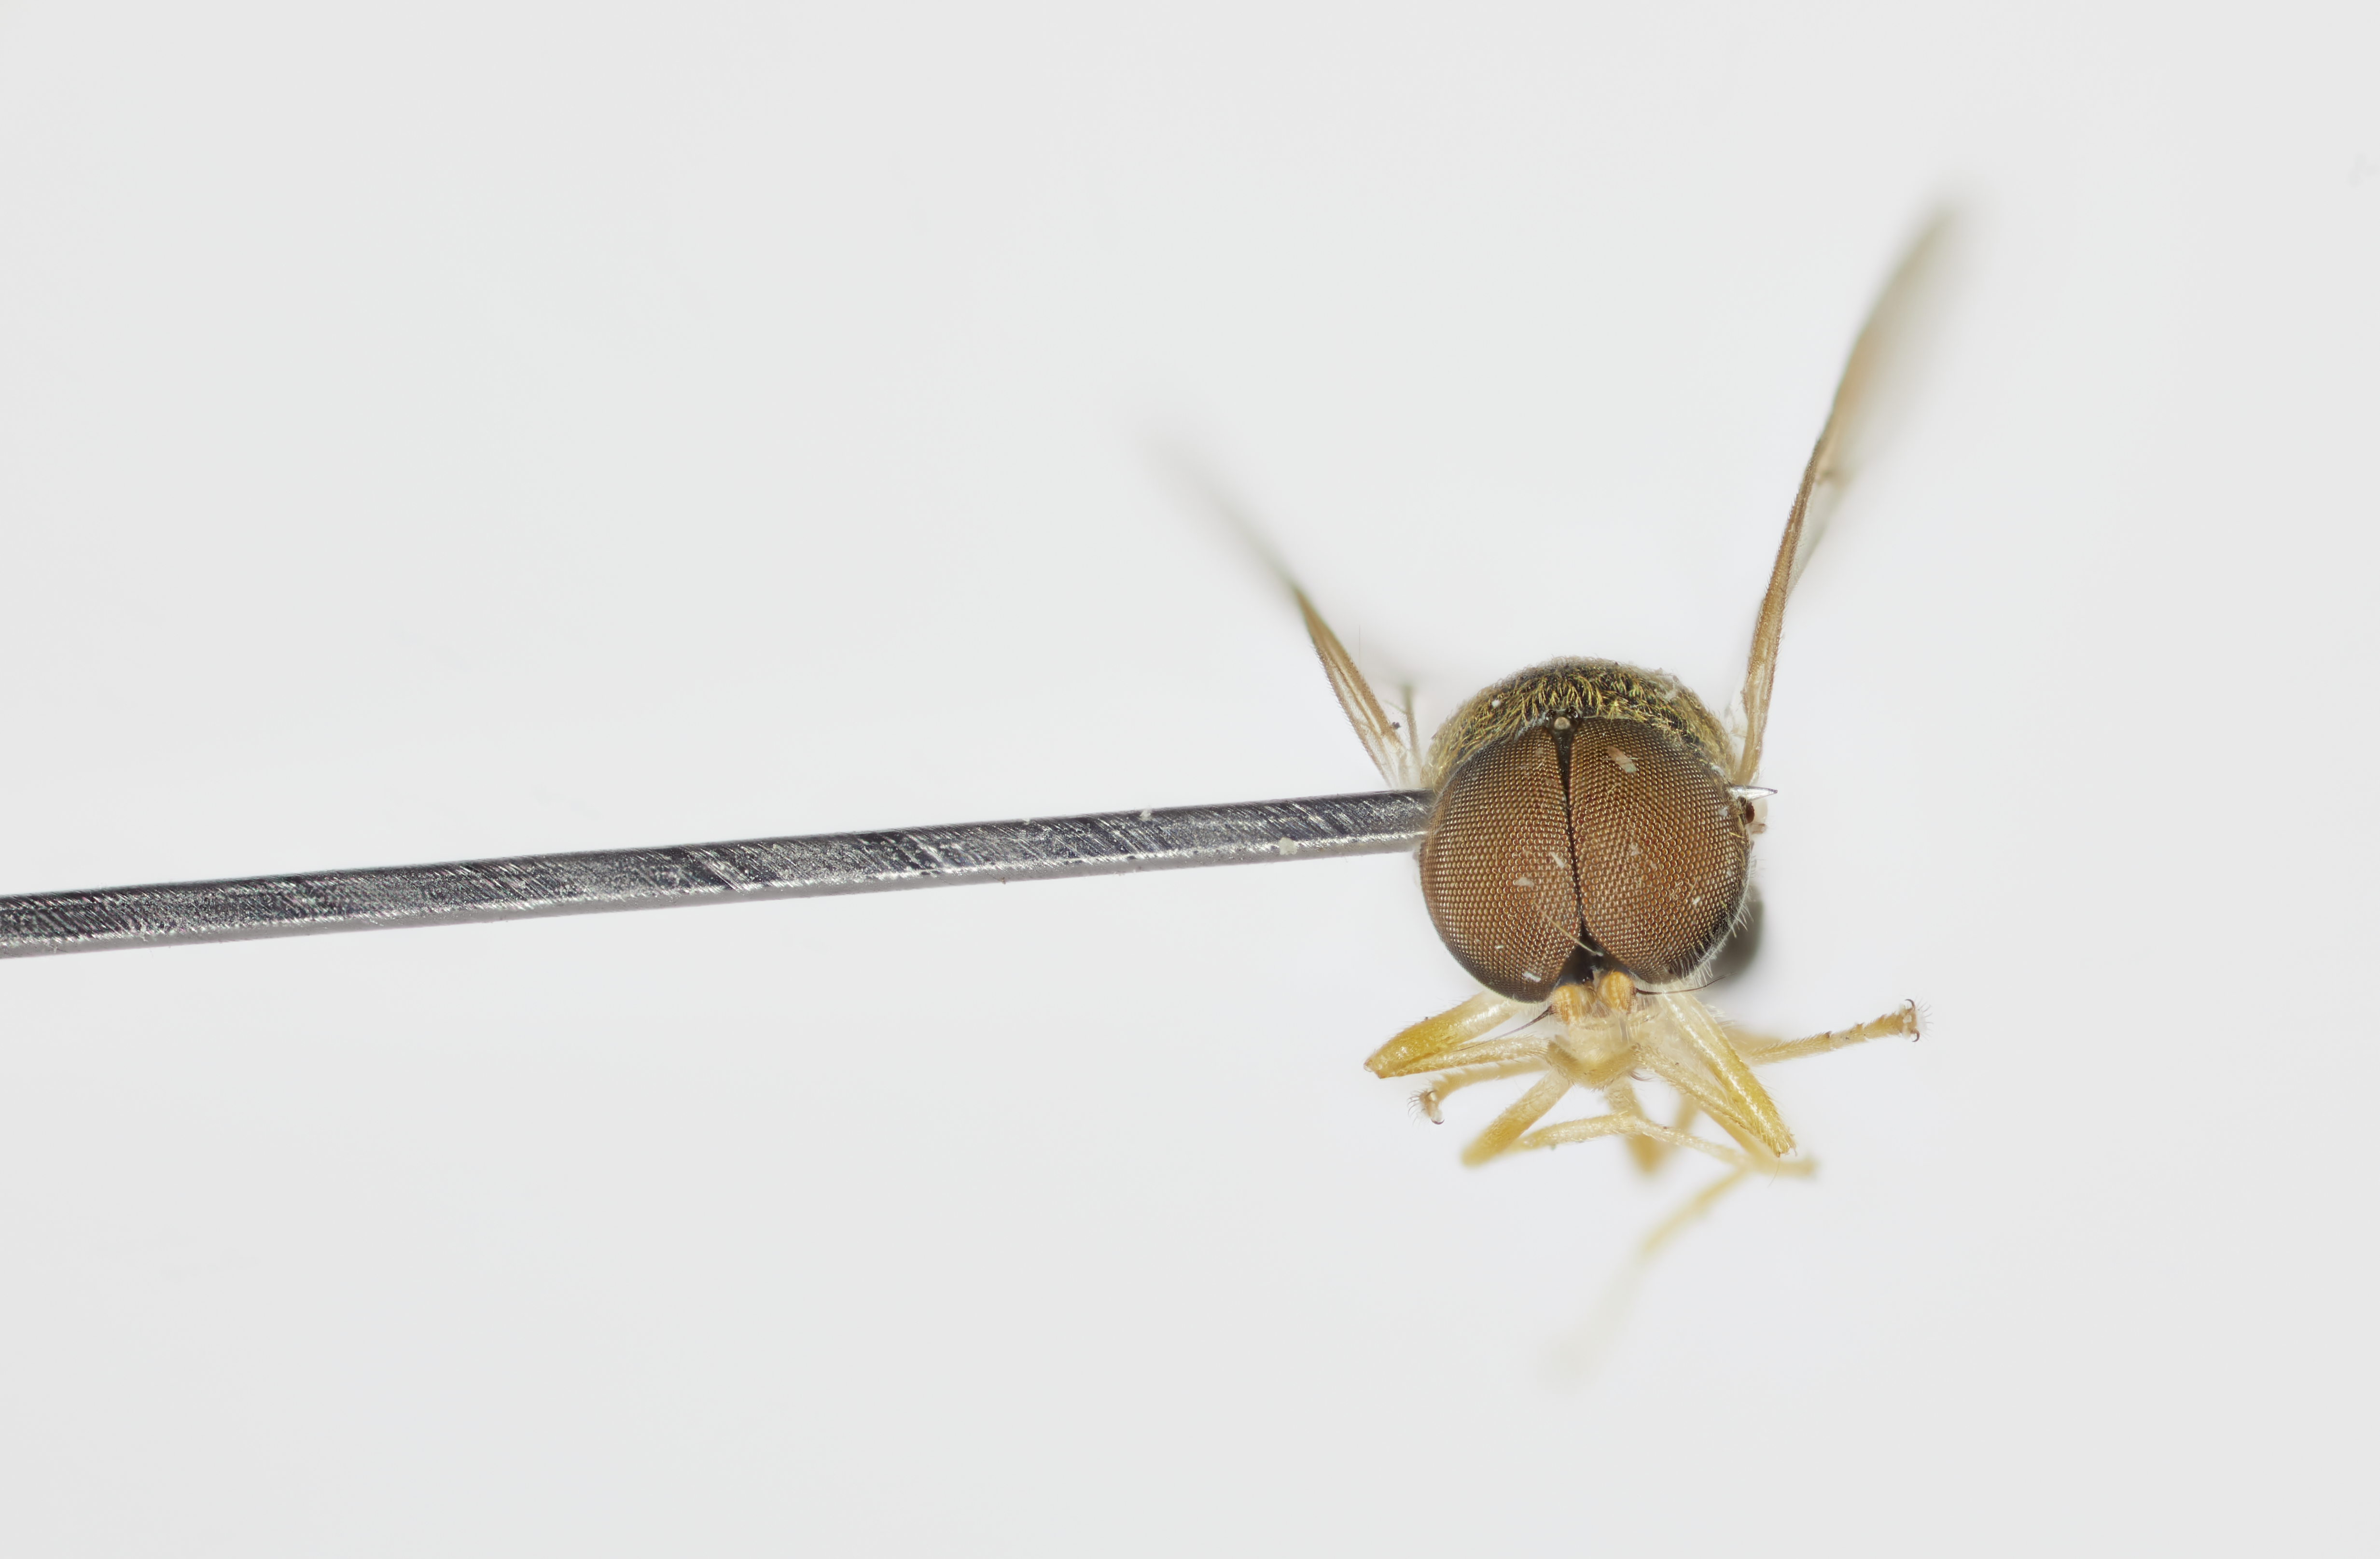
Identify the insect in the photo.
Pachygaster wirthi
